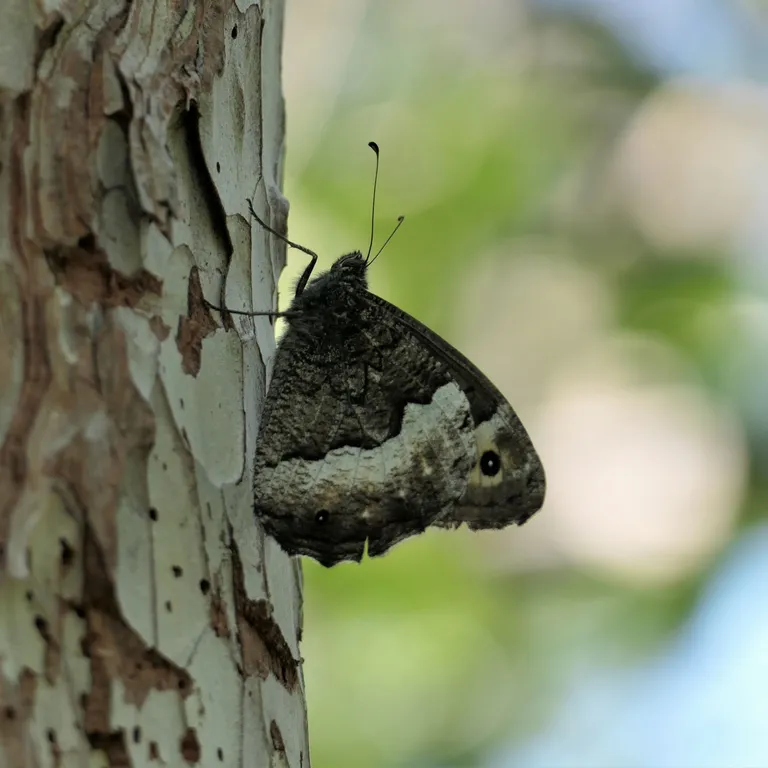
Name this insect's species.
Hipparchia fagi
